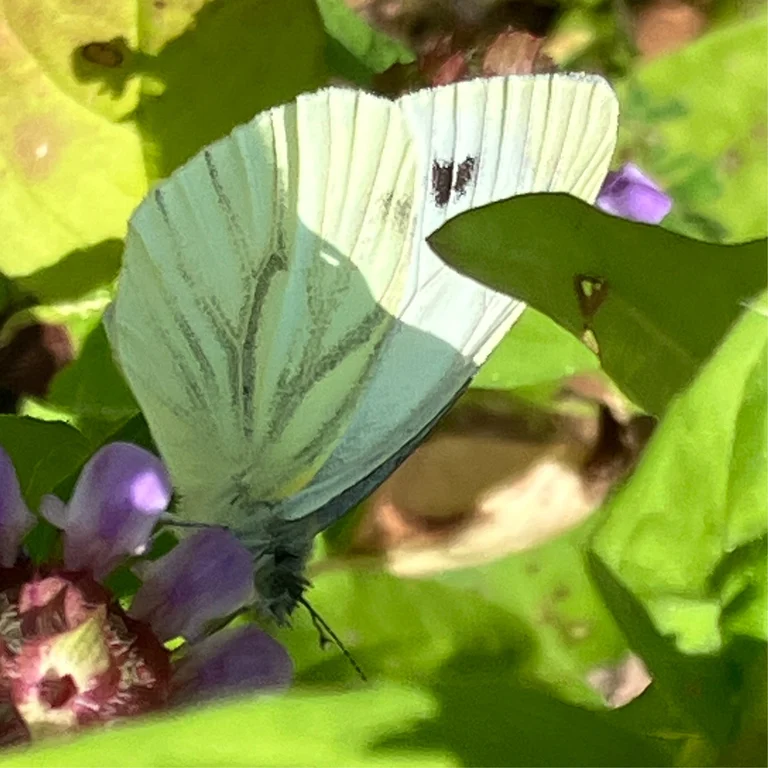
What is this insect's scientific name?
Pieris napi
